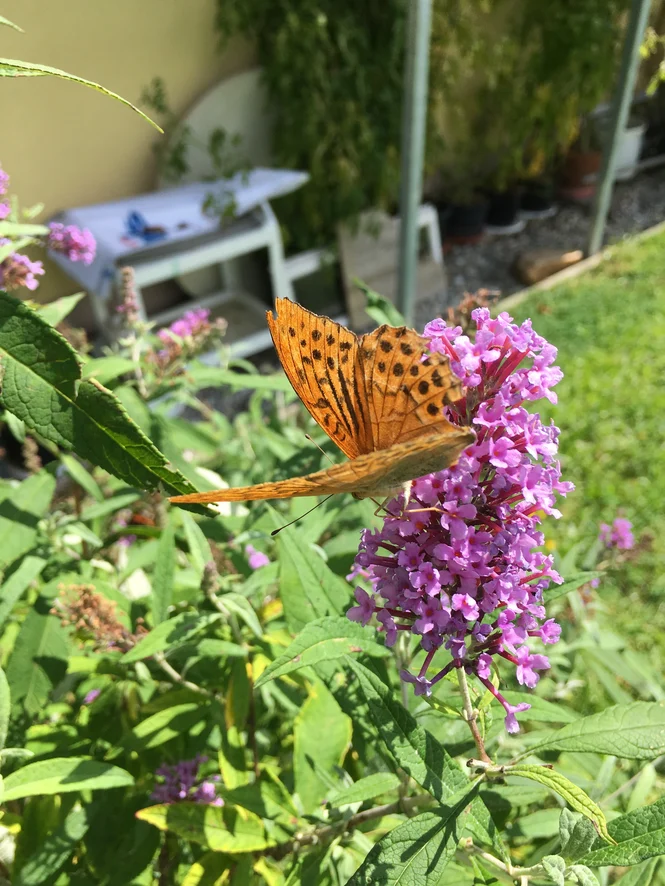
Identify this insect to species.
Argynnis paphia
